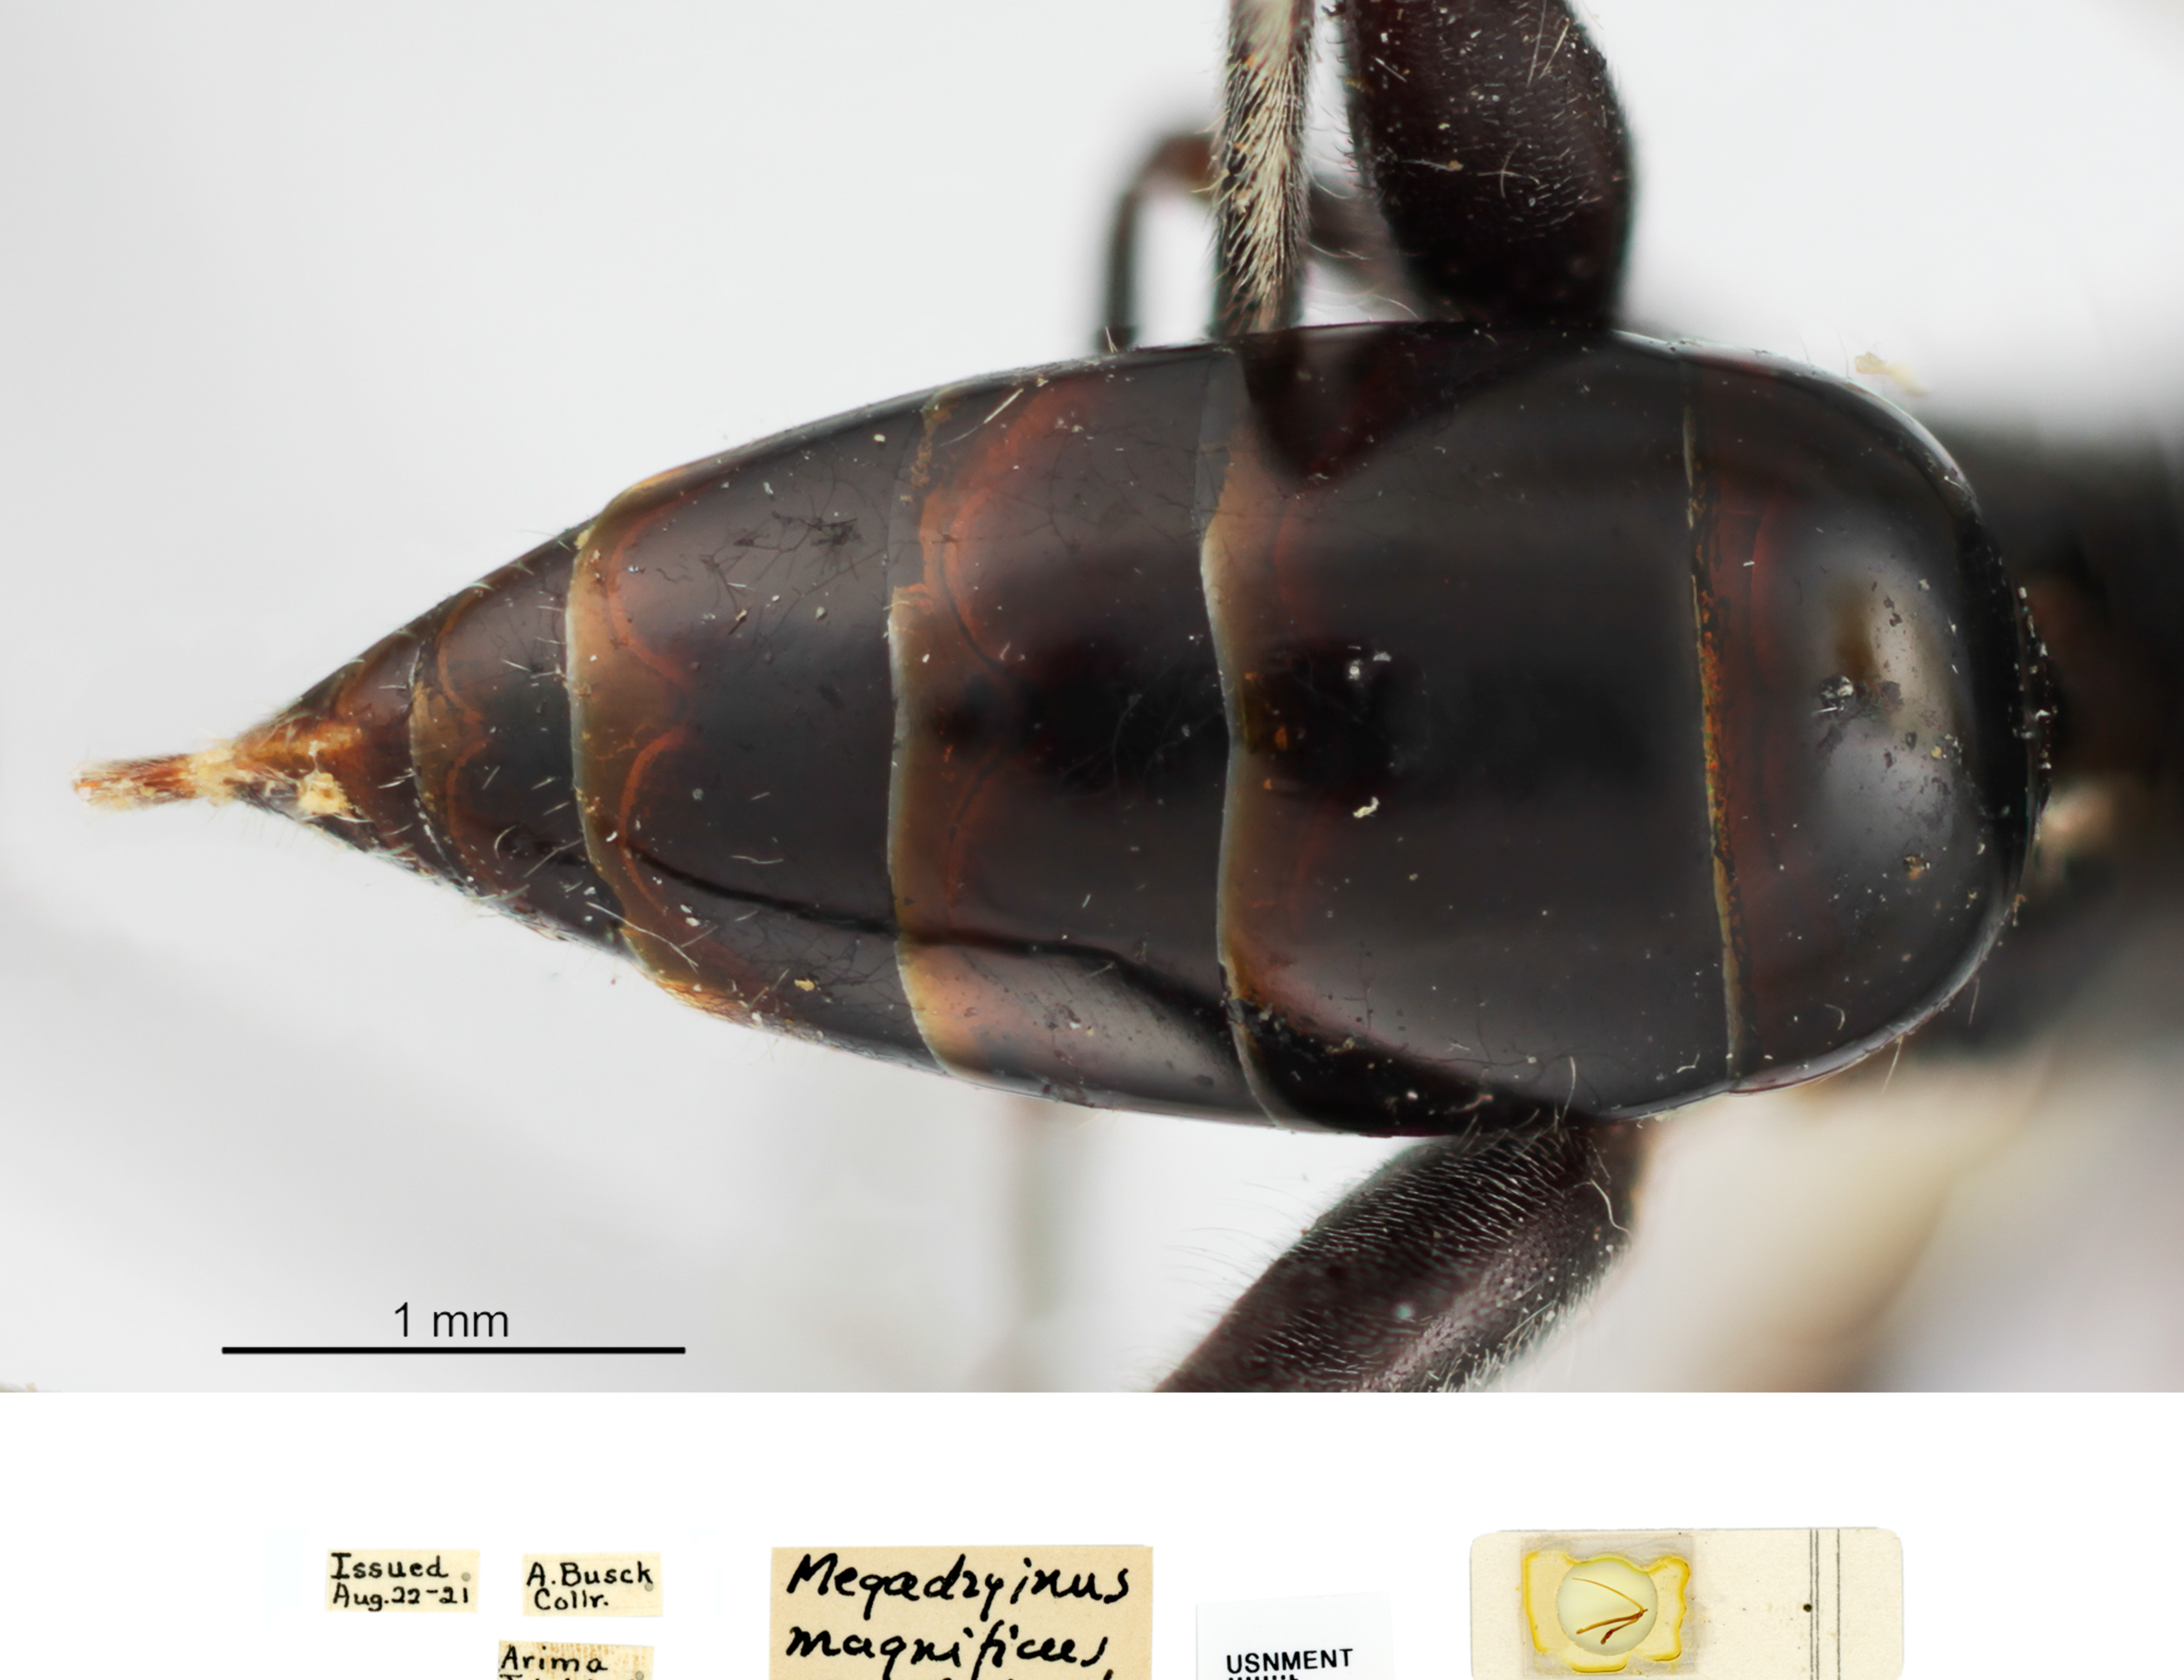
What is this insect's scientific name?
Megadryinus magnificus
